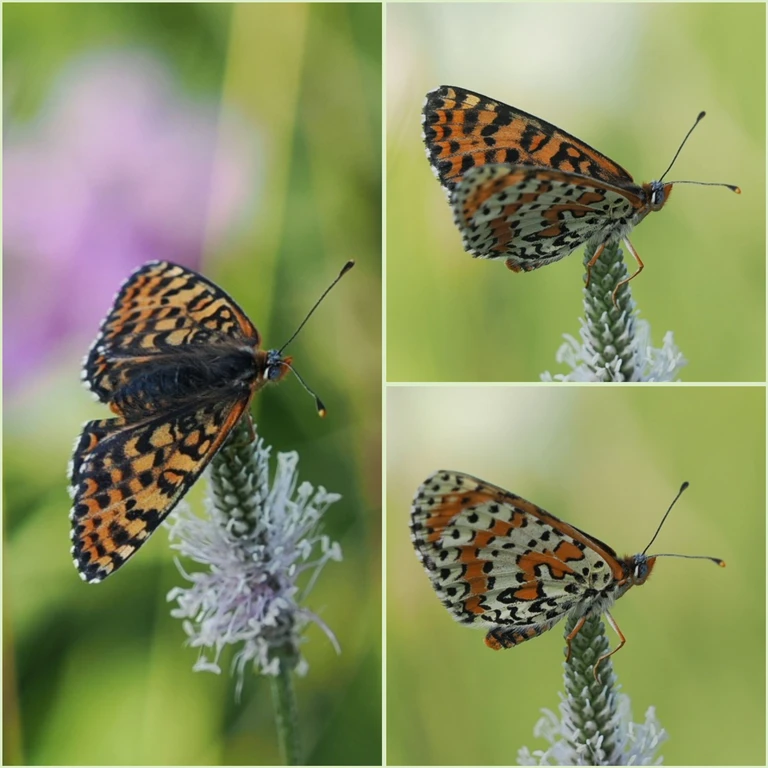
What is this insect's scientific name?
Melitaea didyma
